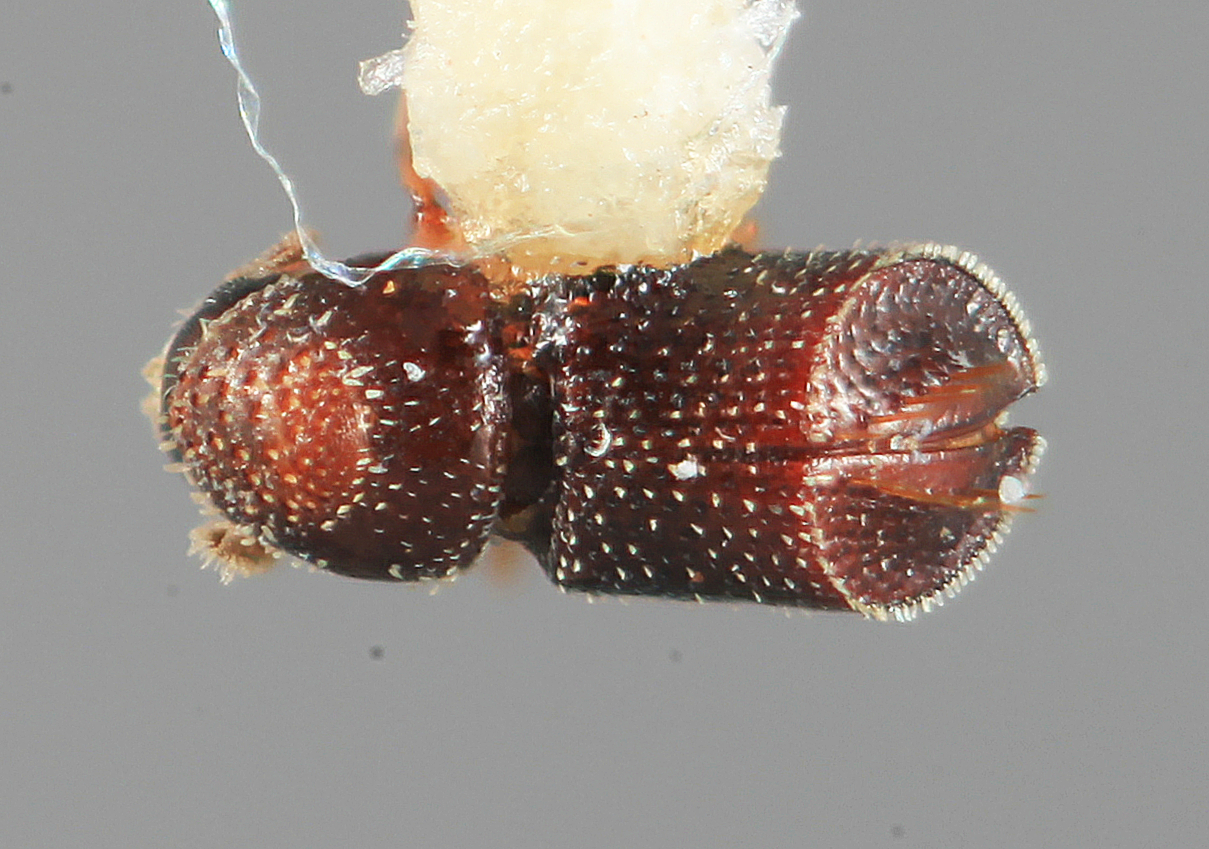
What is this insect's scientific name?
Pseudothysanoes mancus
